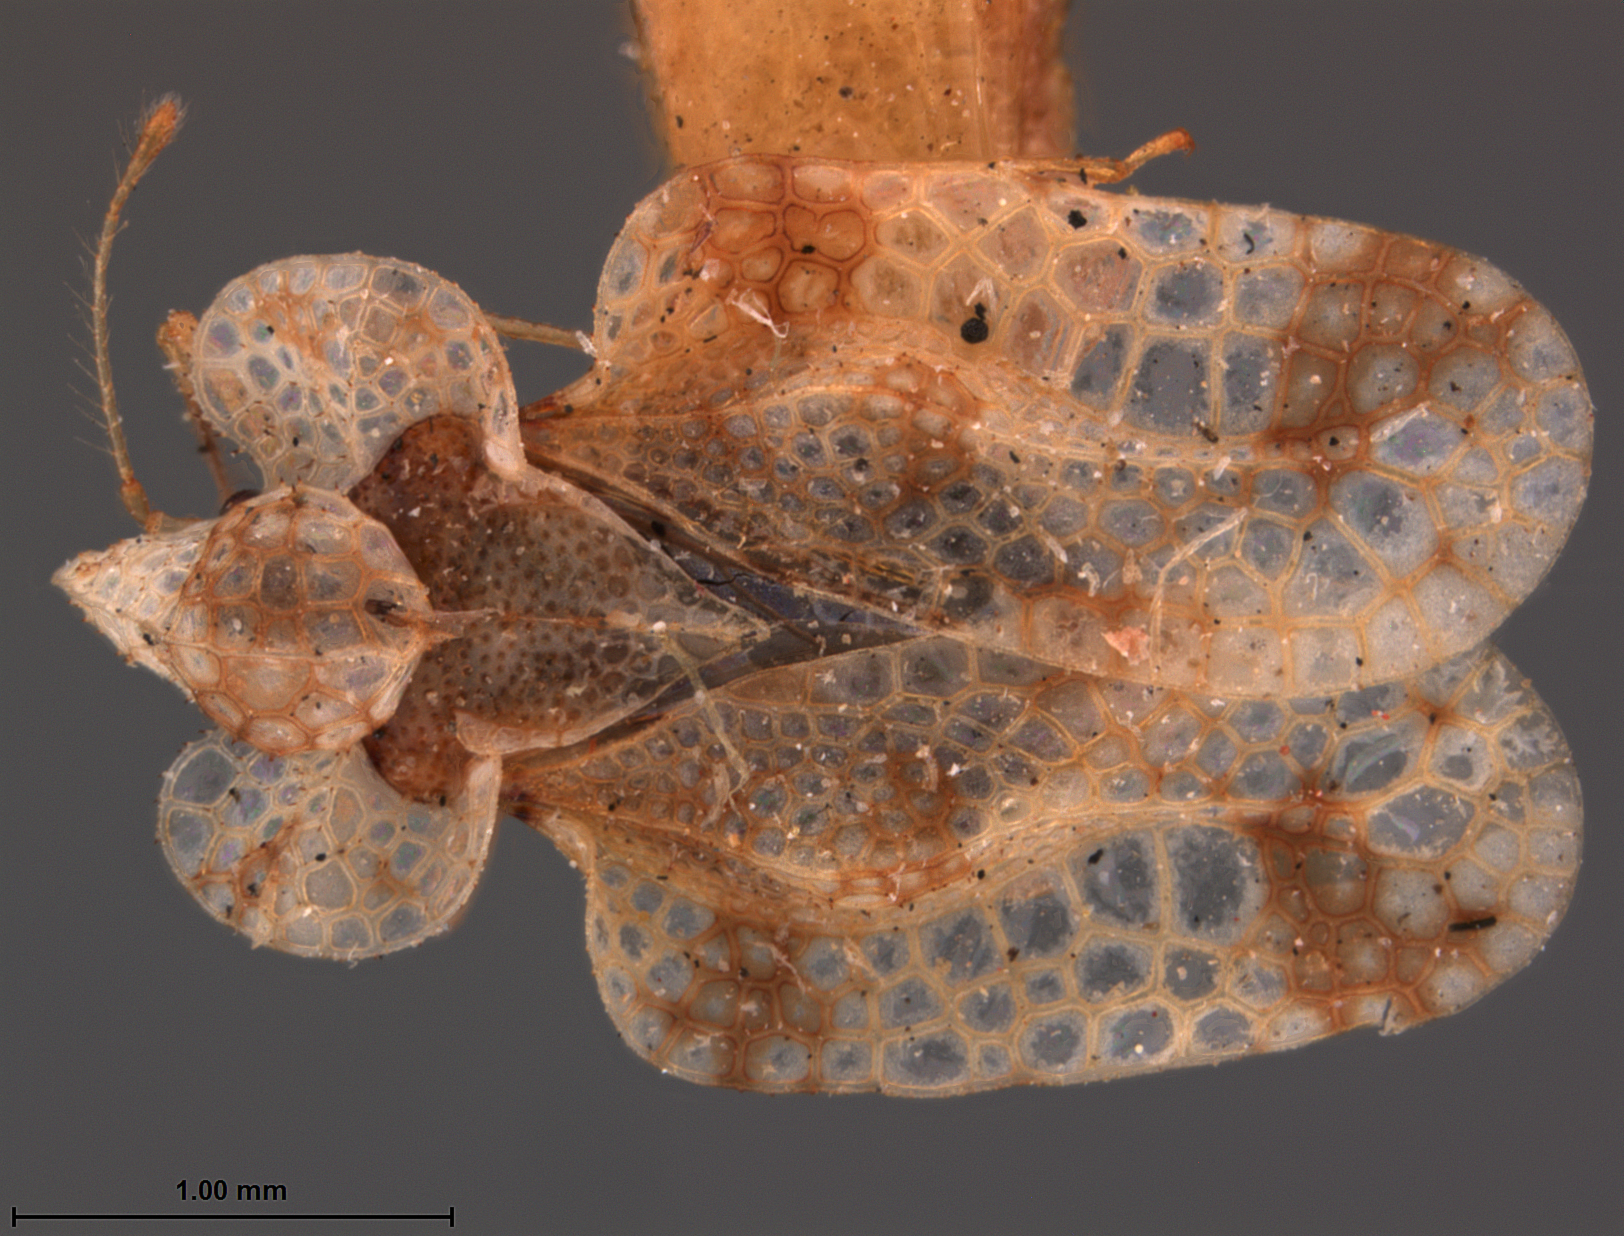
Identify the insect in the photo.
Corythucha mollicula
